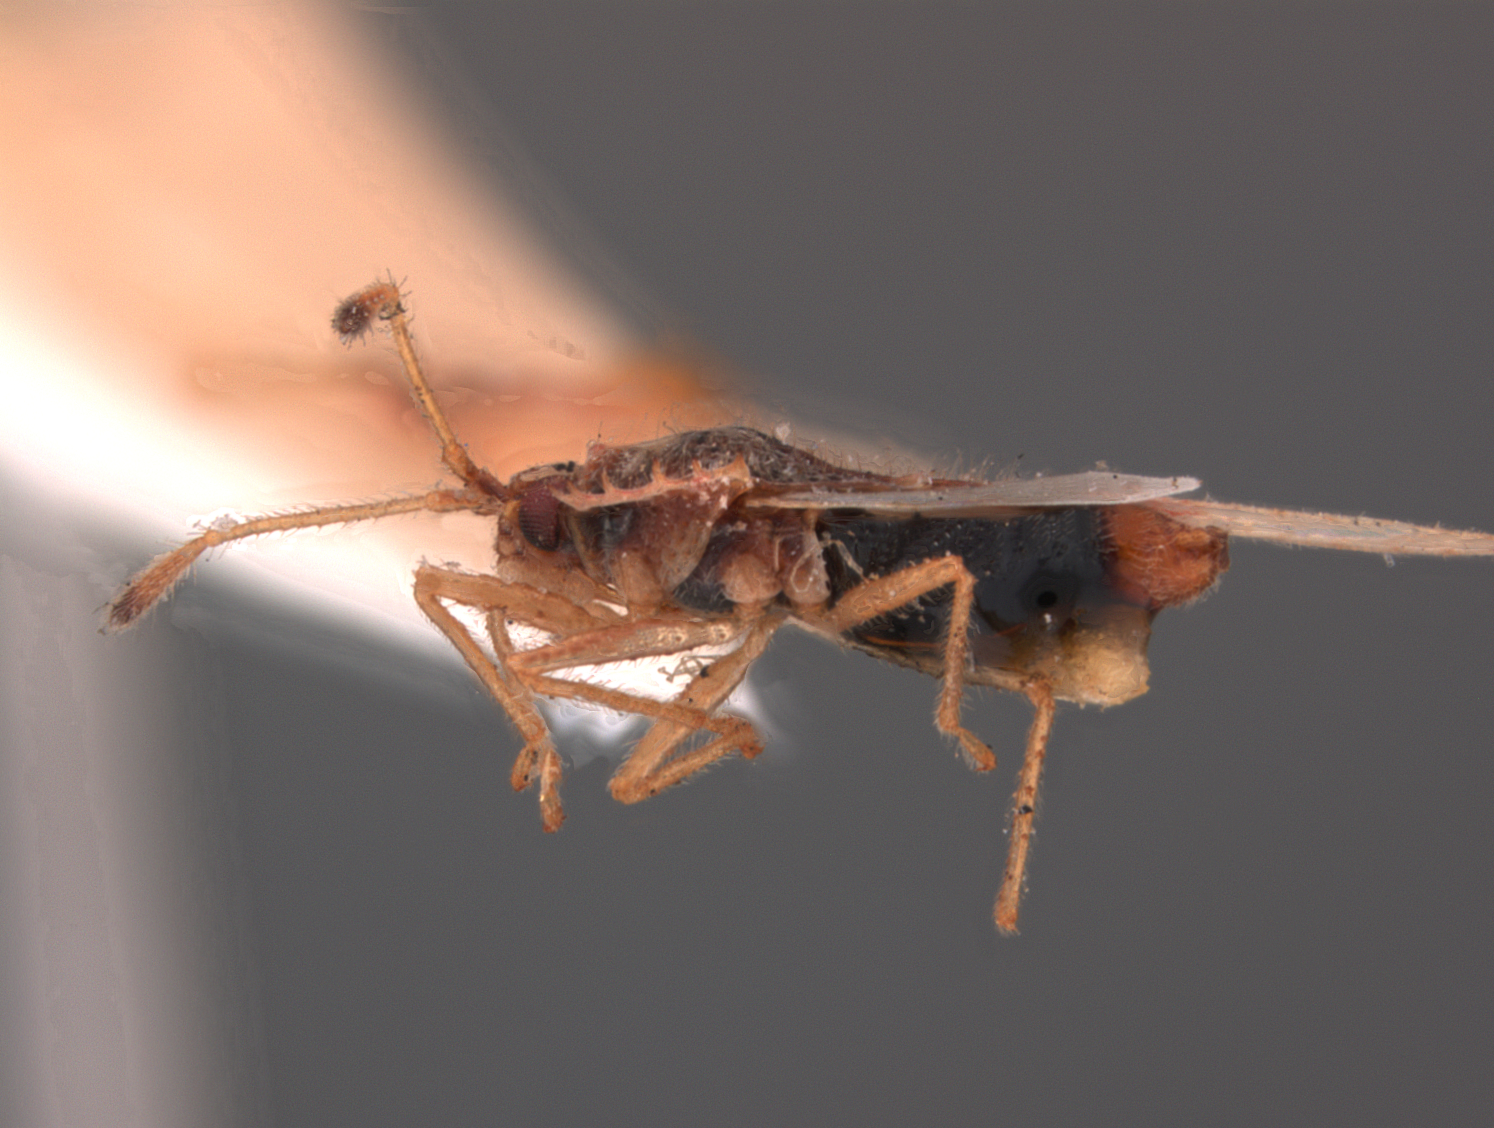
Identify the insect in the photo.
Acanthochila exquisita
